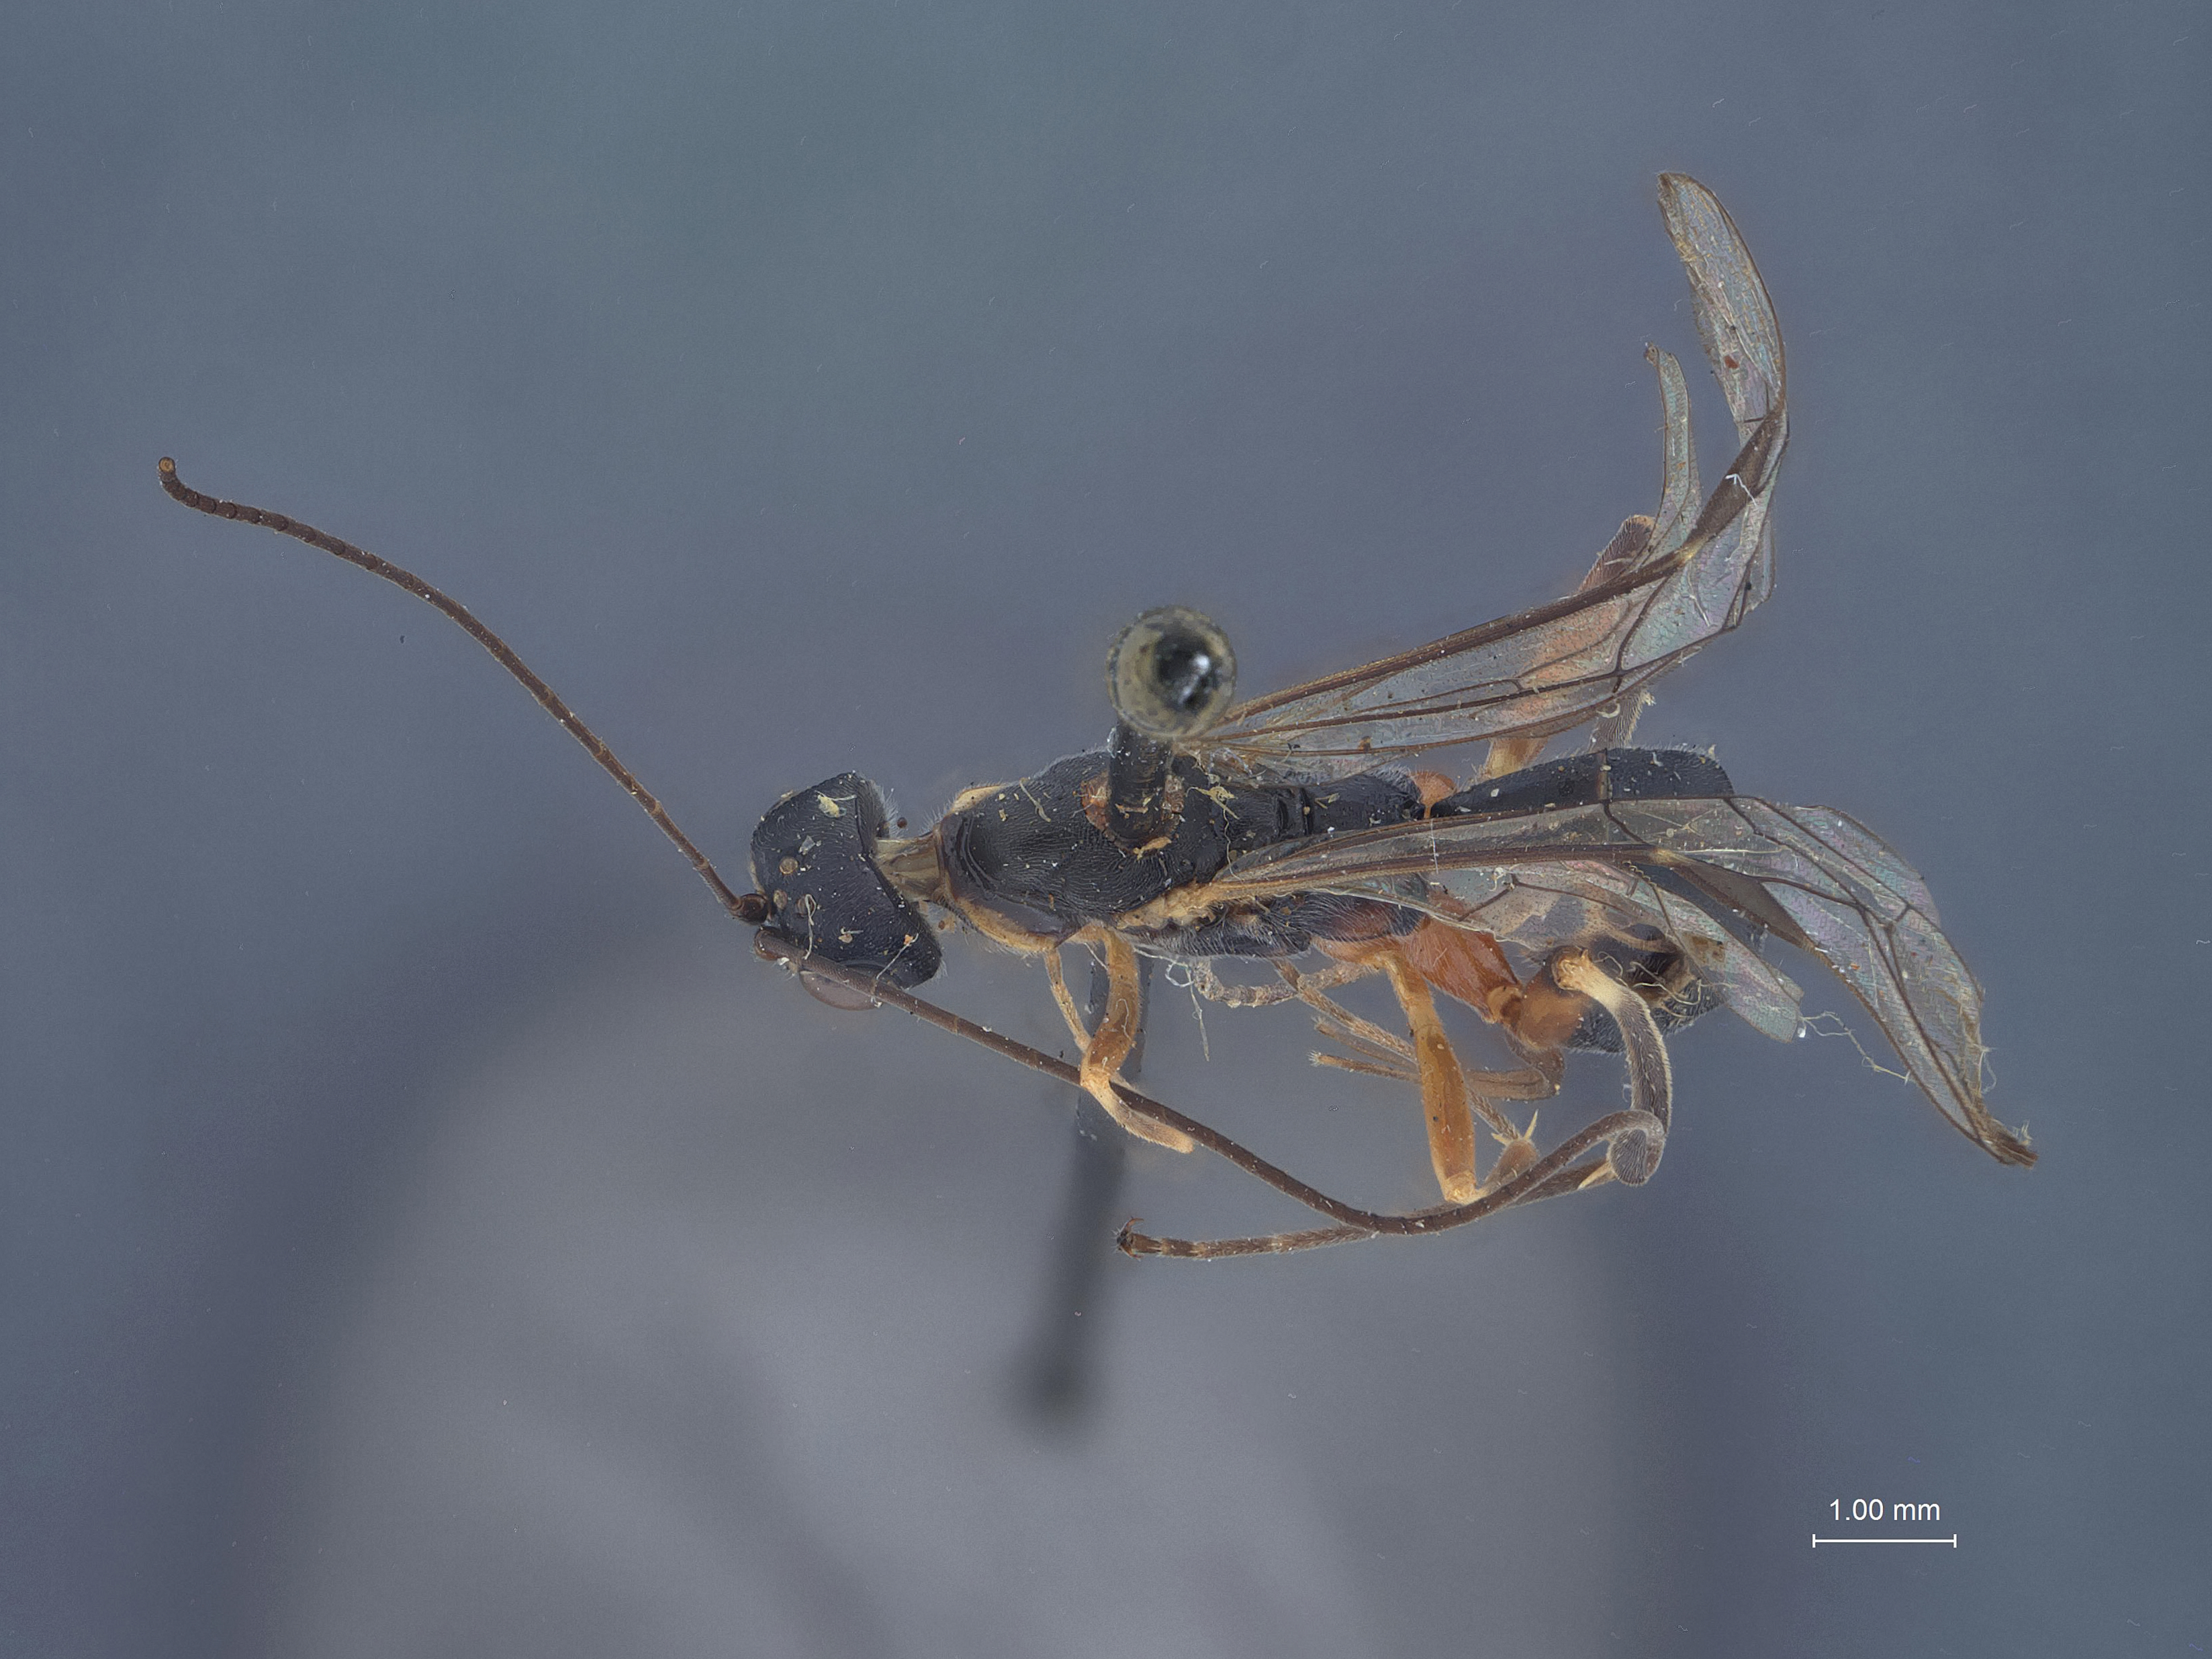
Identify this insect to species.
Neoxorides pilulus
